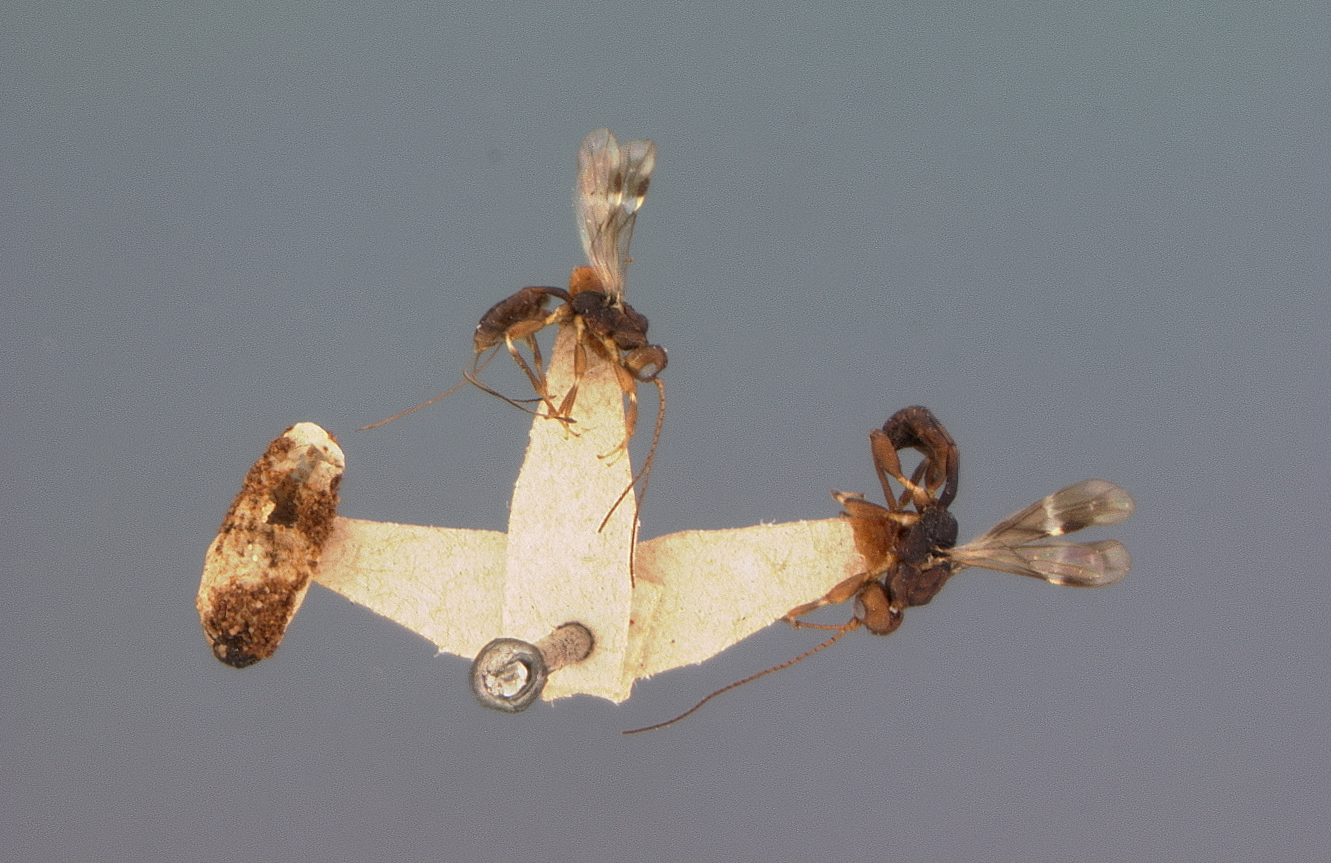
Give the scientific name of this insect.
Spathius unifasciatus
